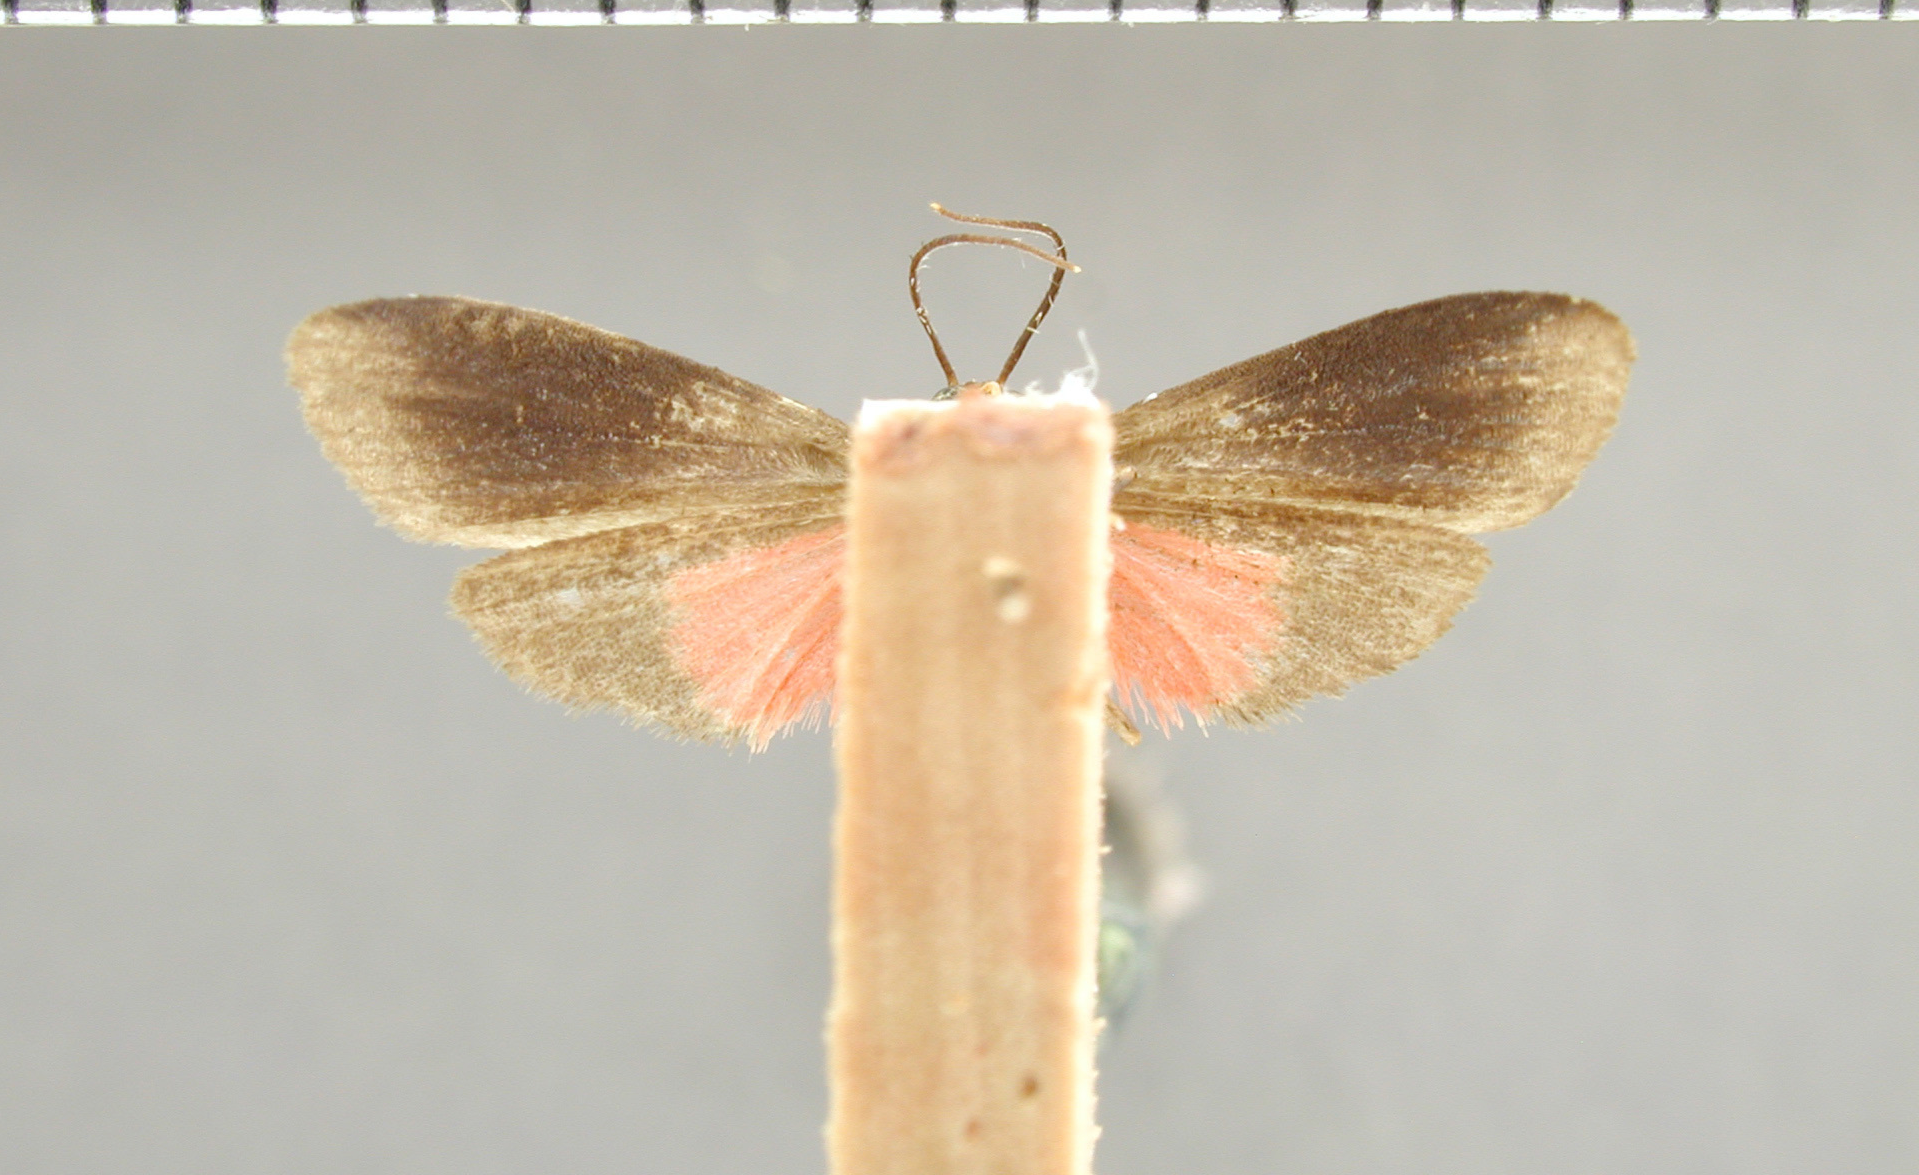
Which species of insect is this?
Talara minynthadia
